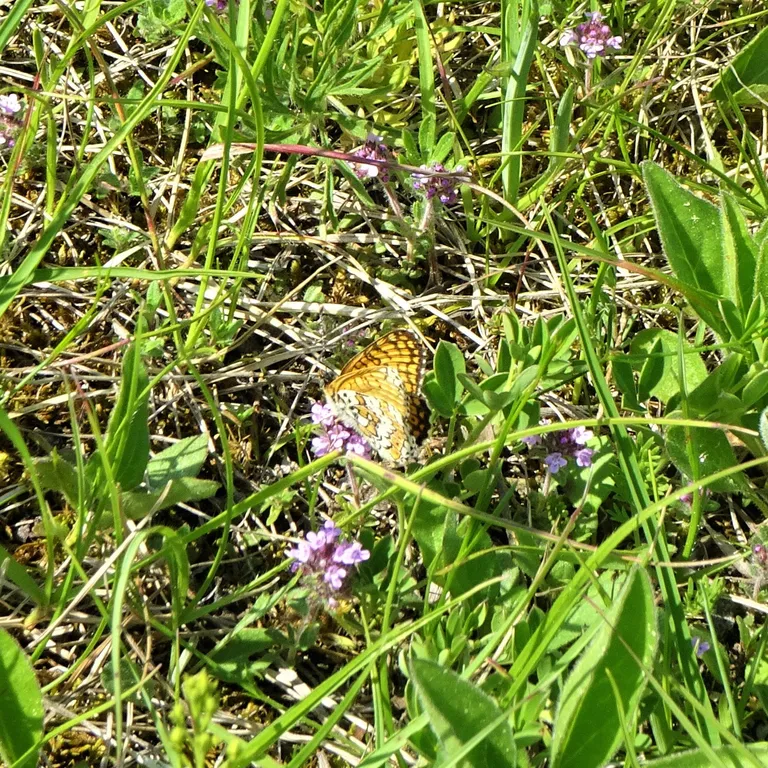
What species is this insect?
Melitaea cinxia
